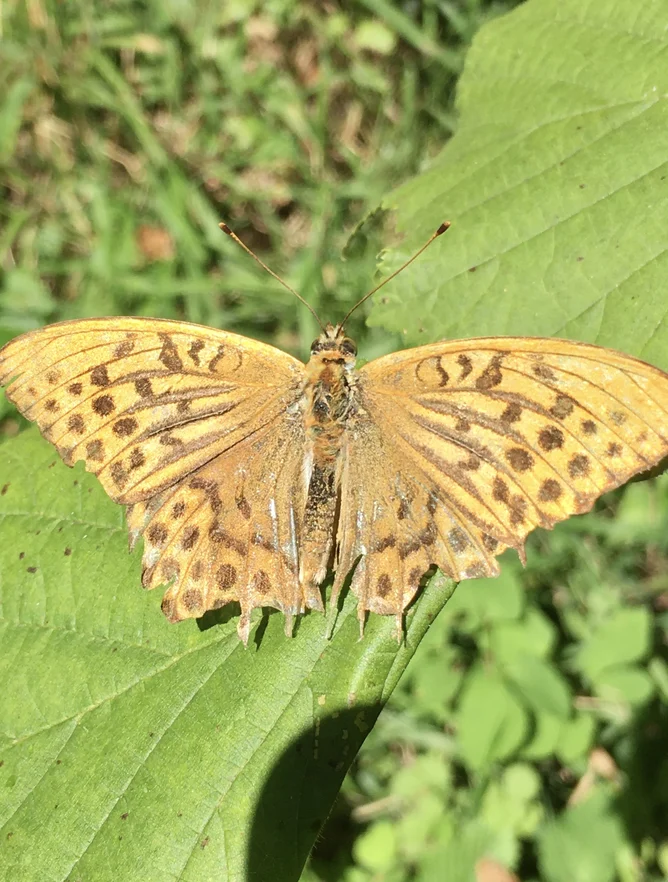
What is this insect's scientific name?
Argynnis paphia
